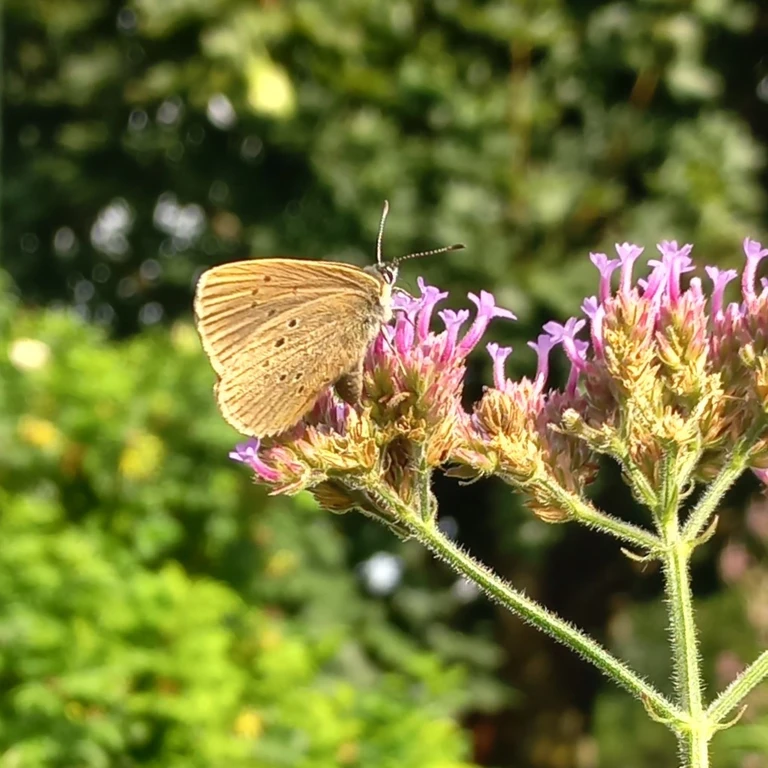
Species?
Phengaris nausithous (also Maculinea nausithous)
